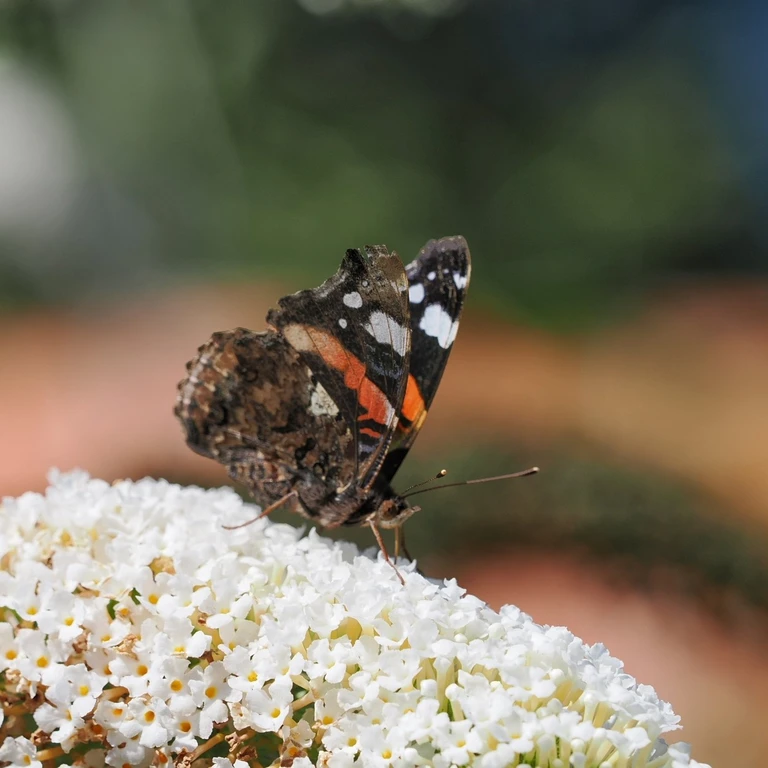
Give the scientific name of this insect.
Vanessa atalanta
